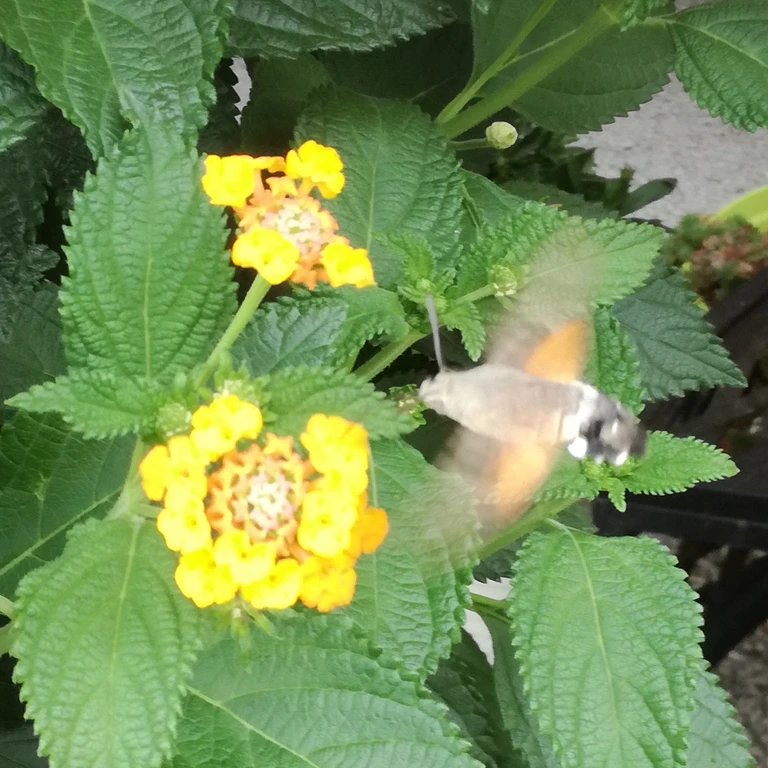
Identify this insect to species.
Macroglossum stellatarum
